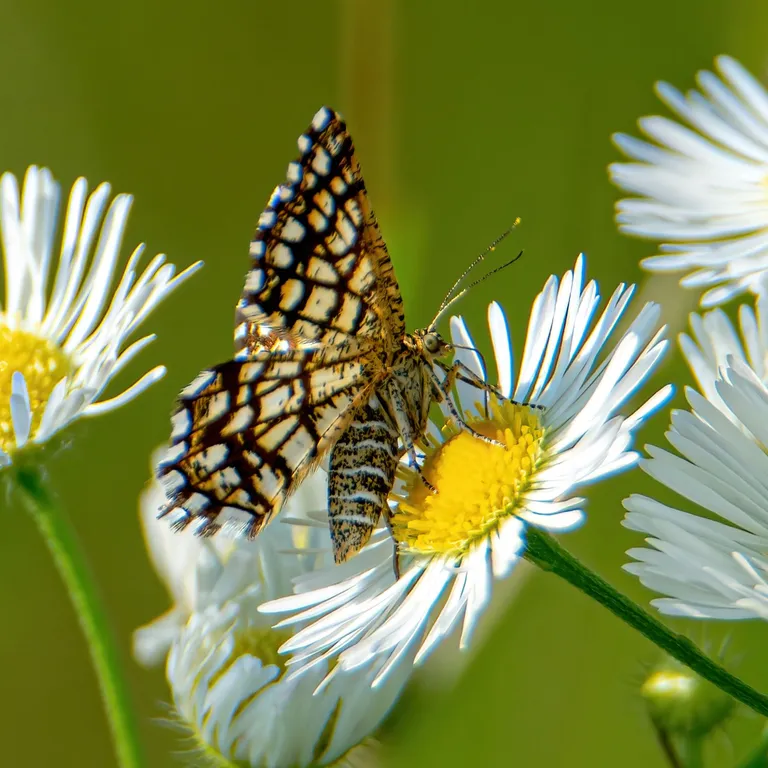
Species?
Chiasmia clathrata
